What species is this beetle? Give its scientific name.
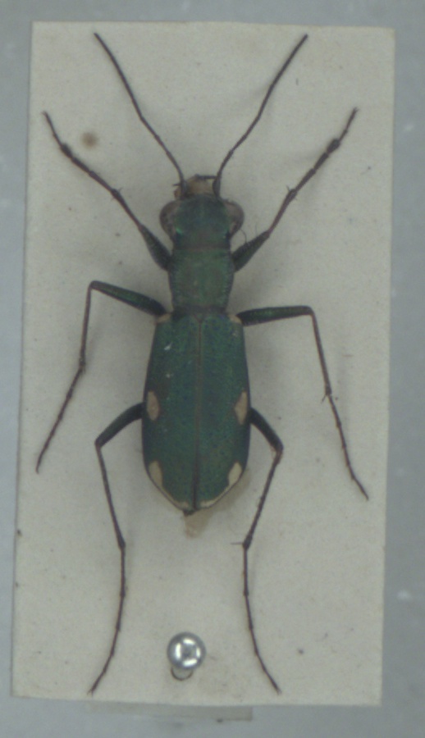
Cylindera germanica
